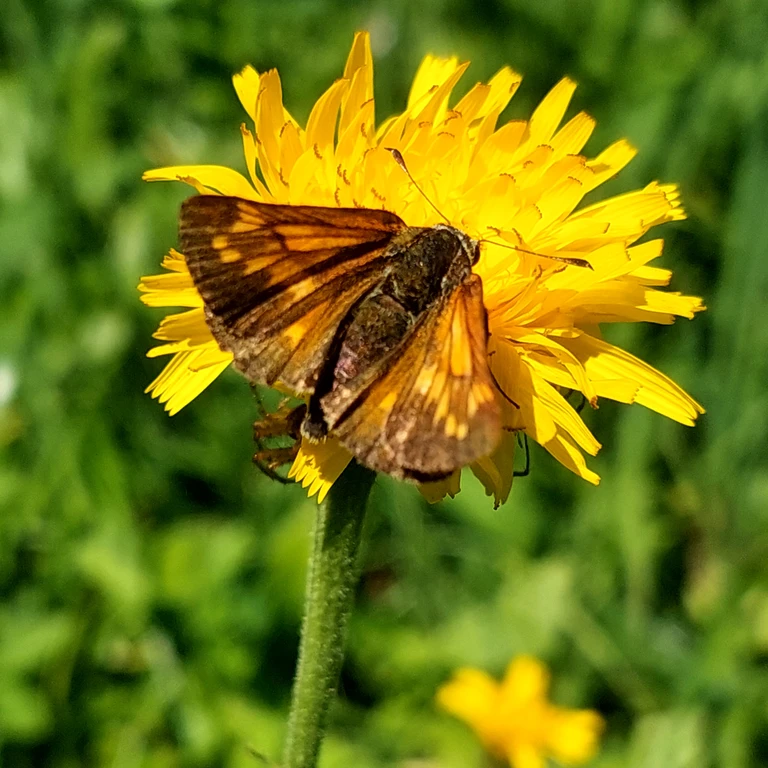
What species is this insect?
Ochlodes sylvanus (also Ochlodes venata)
